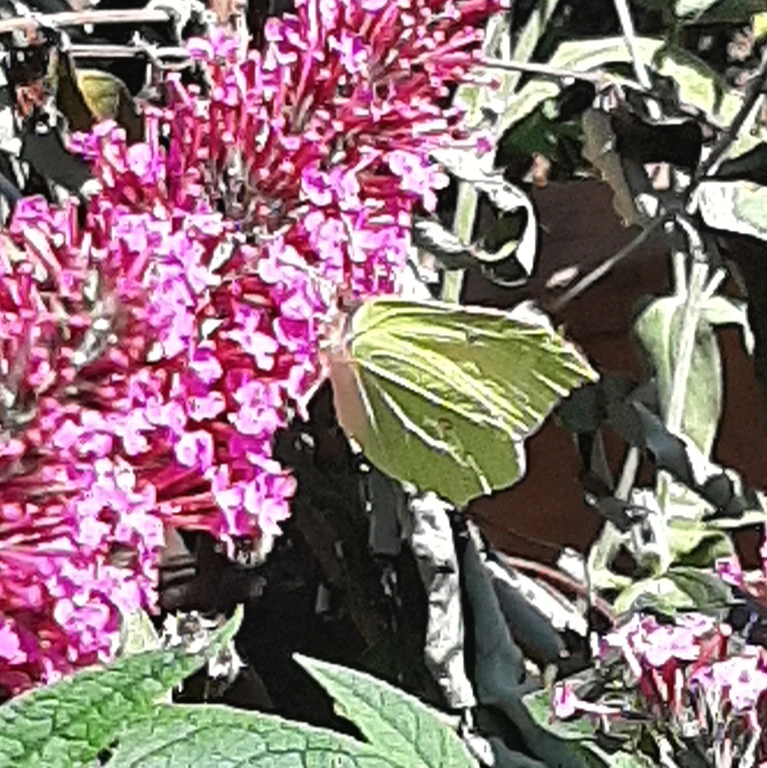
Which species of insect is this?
Gonepteryx rhamni
